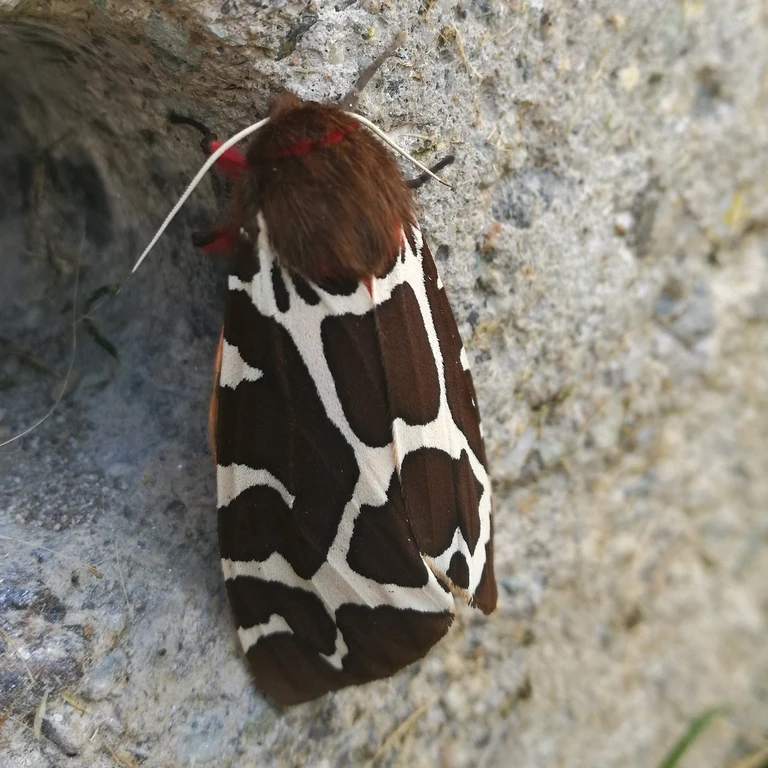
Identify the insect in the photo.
Arctia caja
